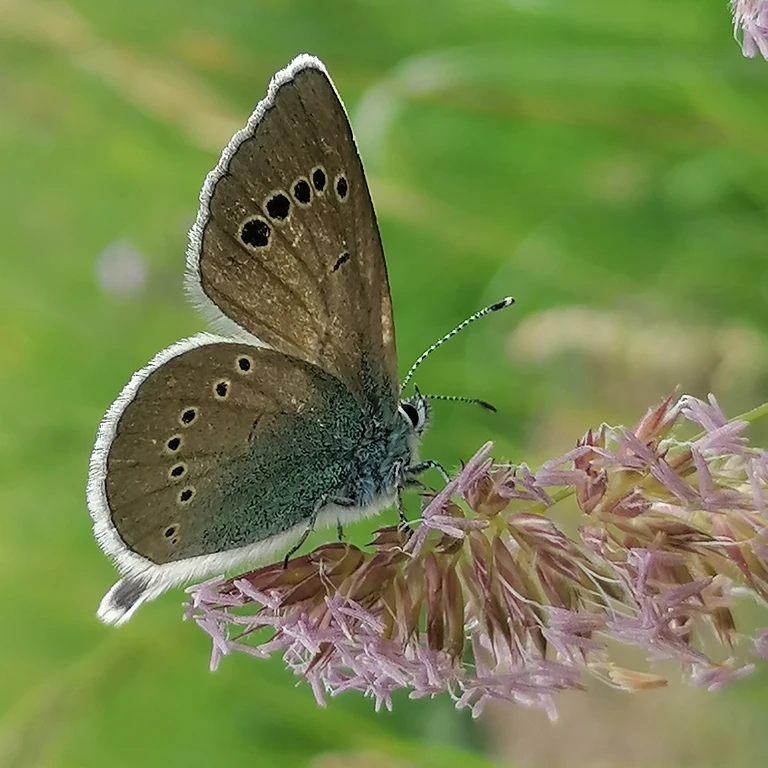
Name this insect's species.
Glaucopsyche alexis
